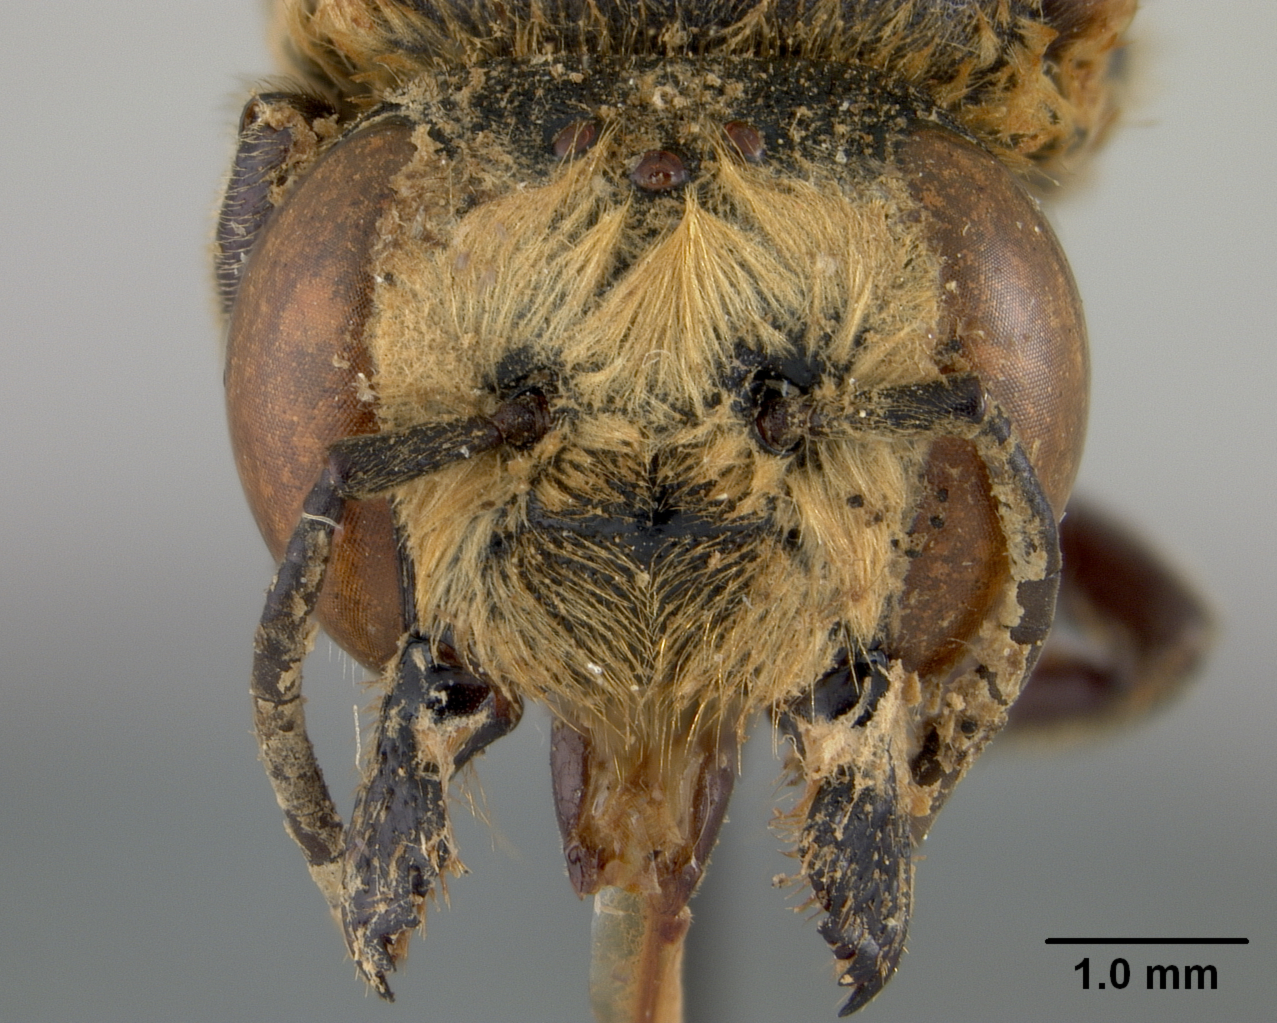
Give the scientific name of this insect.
Megachile robbi
